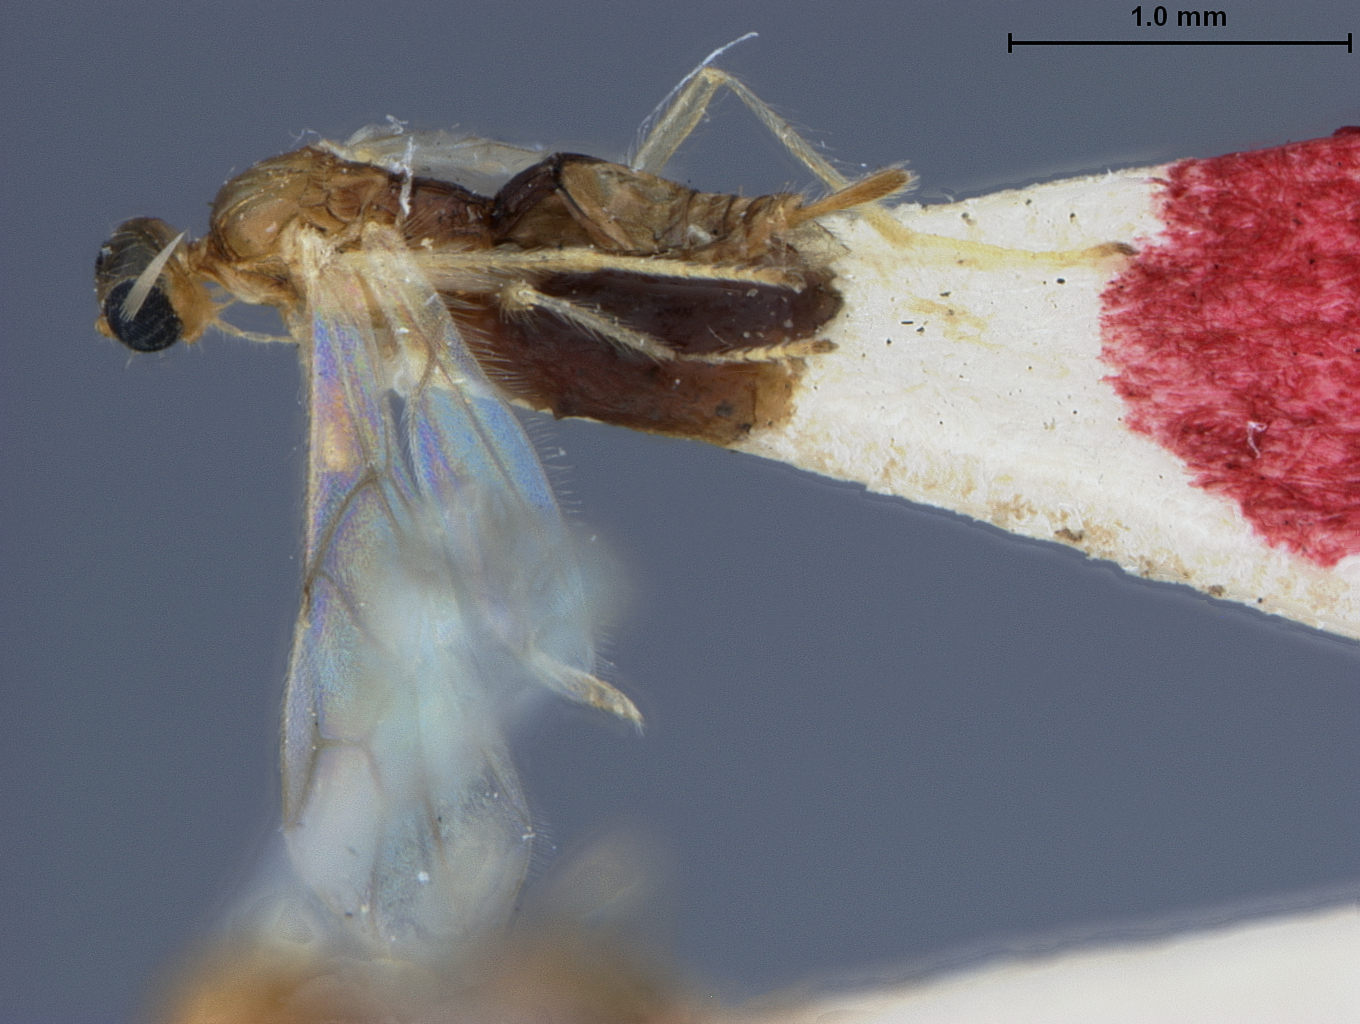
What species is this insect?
Oncophanes melleus
